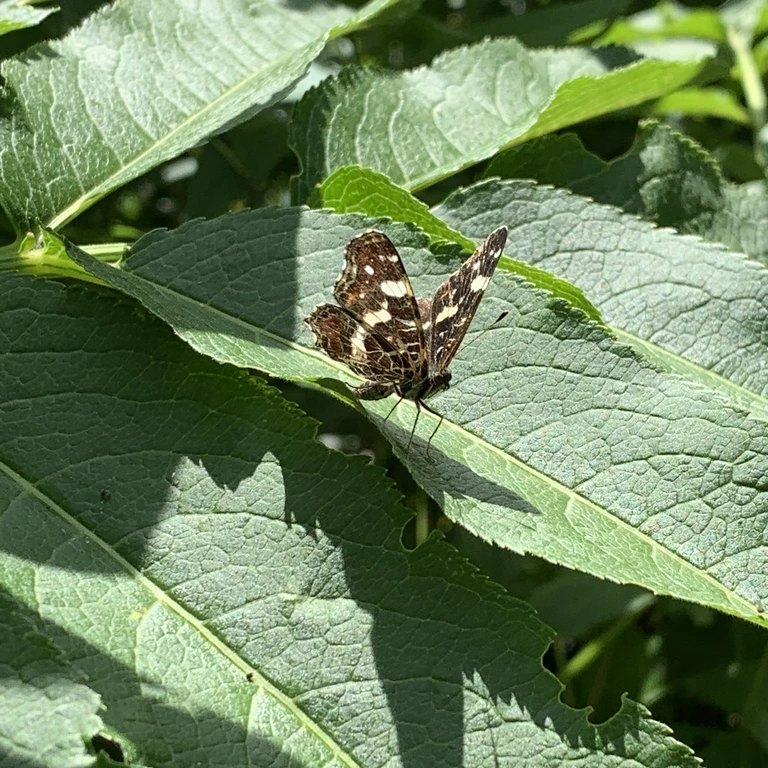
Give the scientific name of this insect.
Araschnia levana
